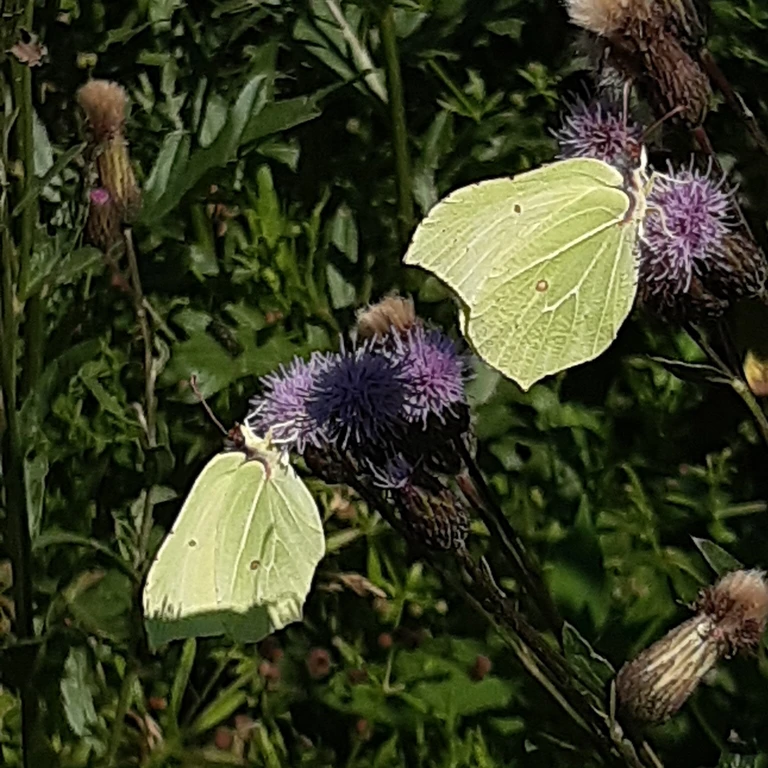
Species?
Gonepteryx rhamni
